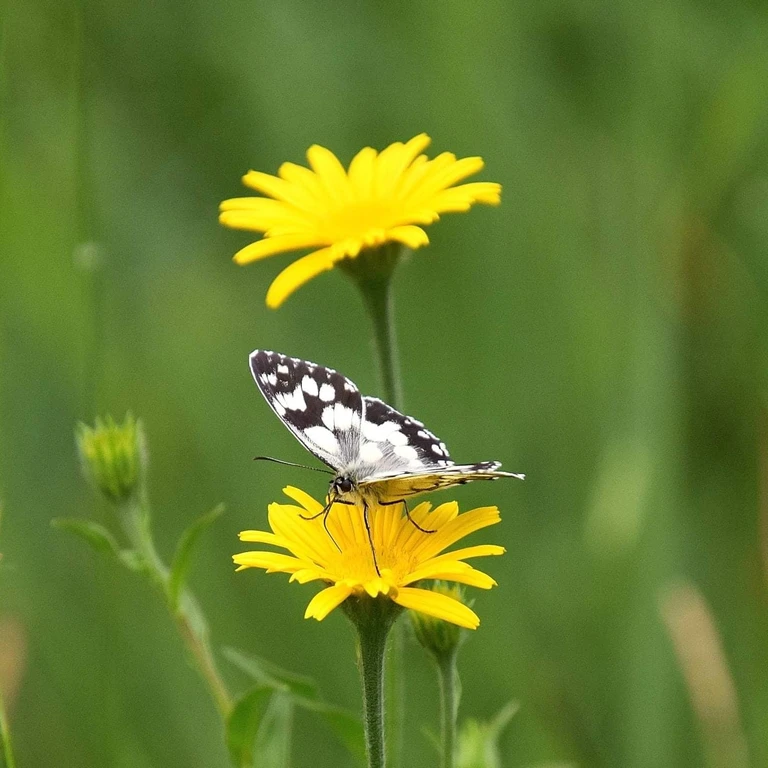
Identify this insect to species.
Melanargia galathea
